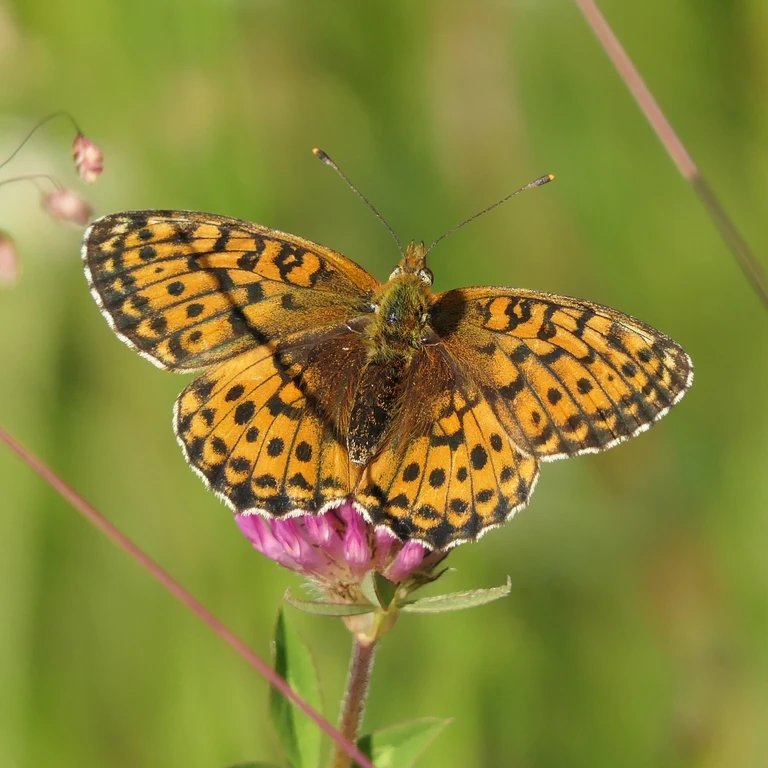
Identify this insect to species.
Brenthis ino
